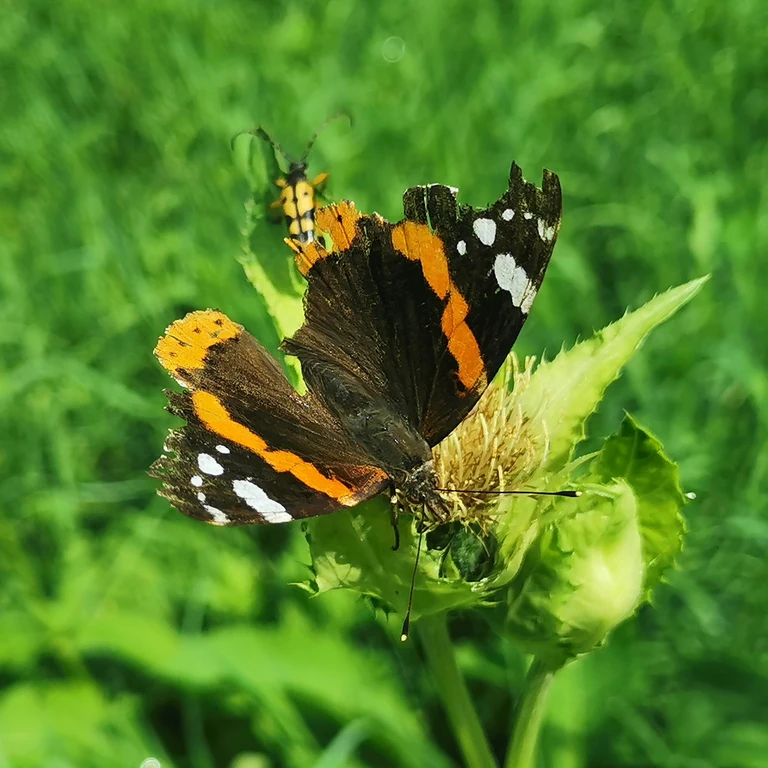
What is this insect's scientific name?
Vanessa atalanta
